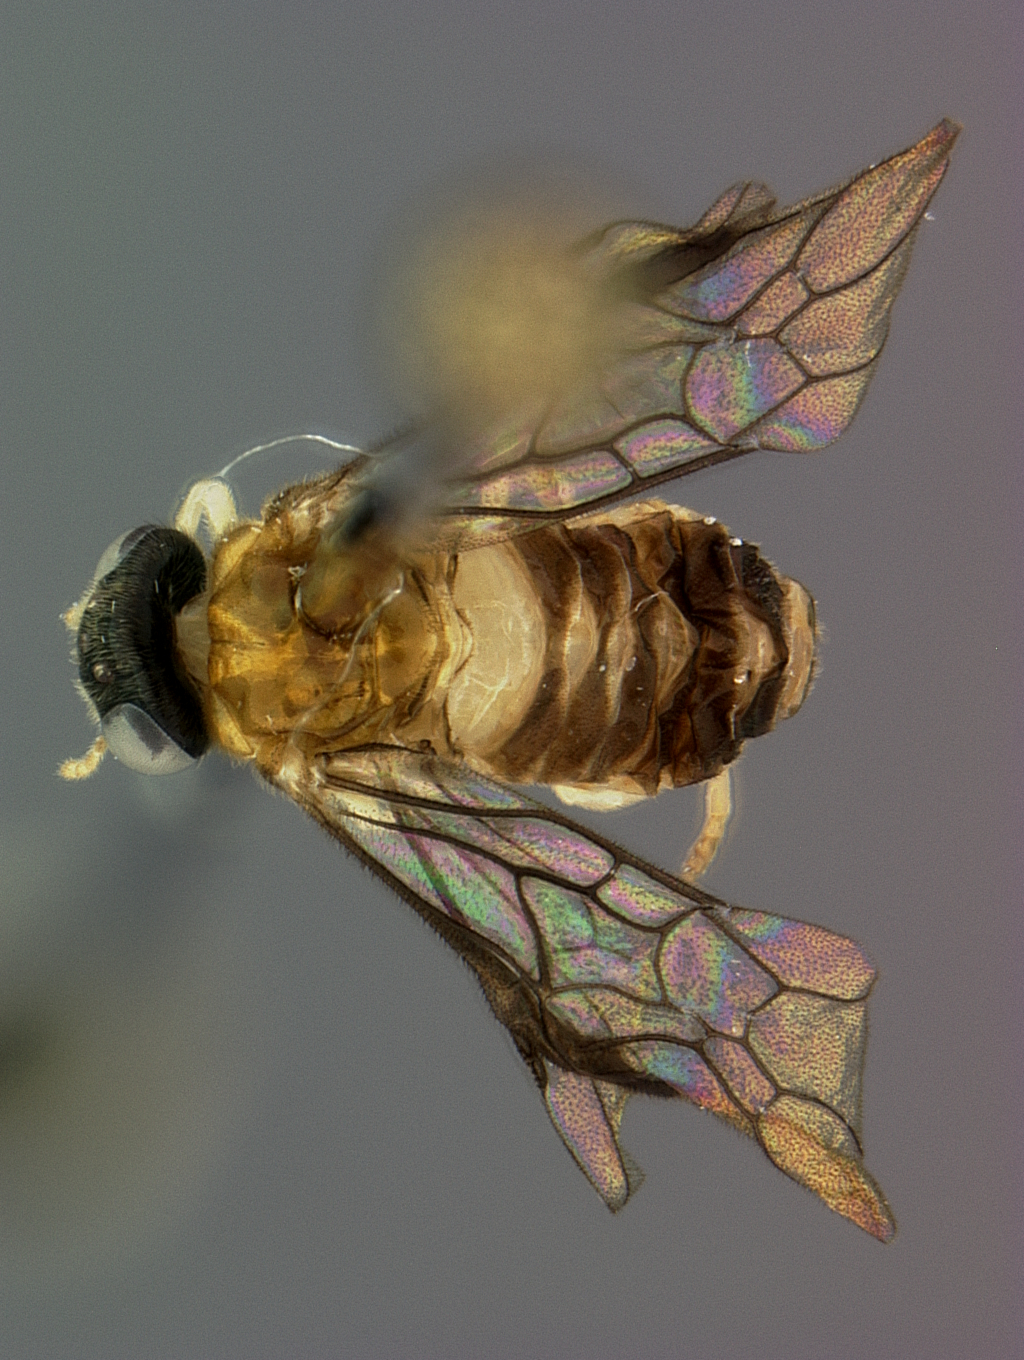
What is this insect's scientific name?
Acordulecera montserratensis
